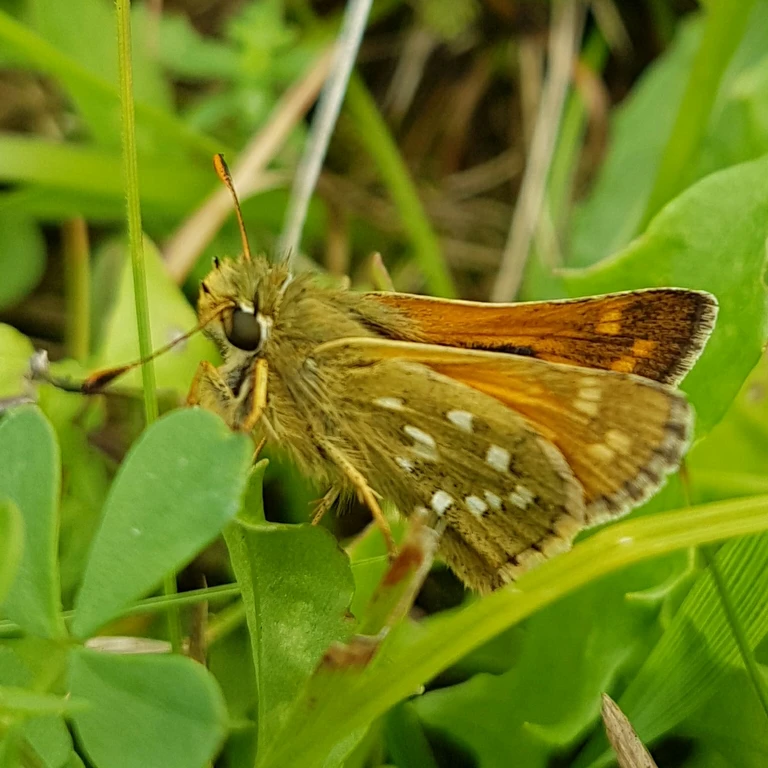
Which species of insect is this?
Hesperia comma
